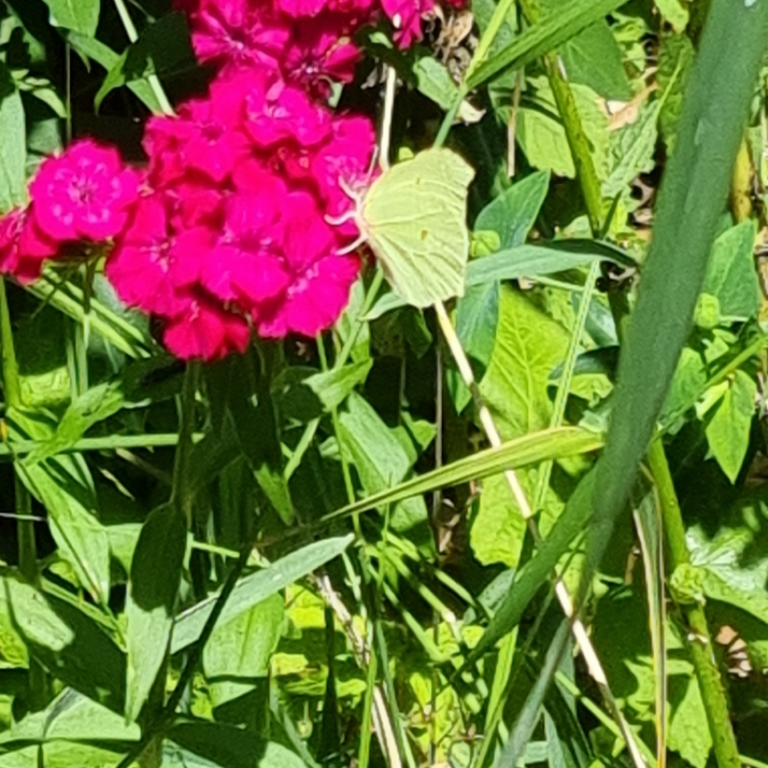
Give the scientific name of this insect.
Gonepteryx rhamni
